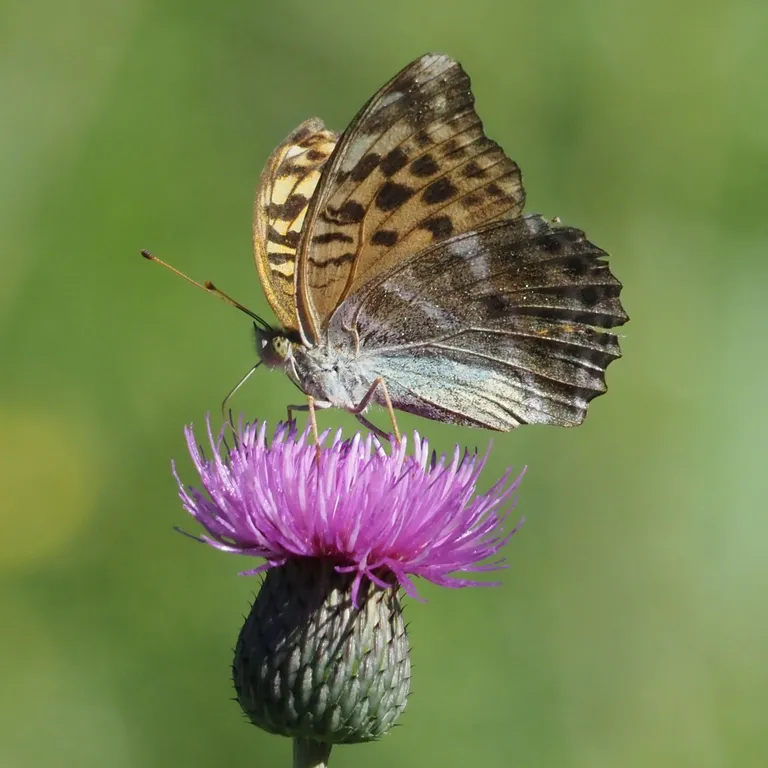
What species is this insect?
Argynnis paphia
